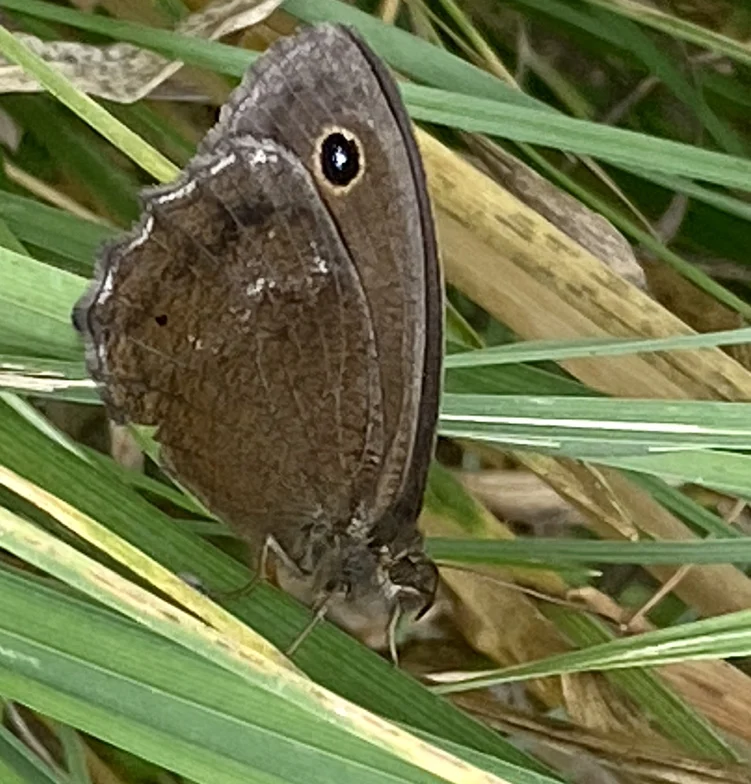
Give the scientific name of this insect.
Minois dryas
